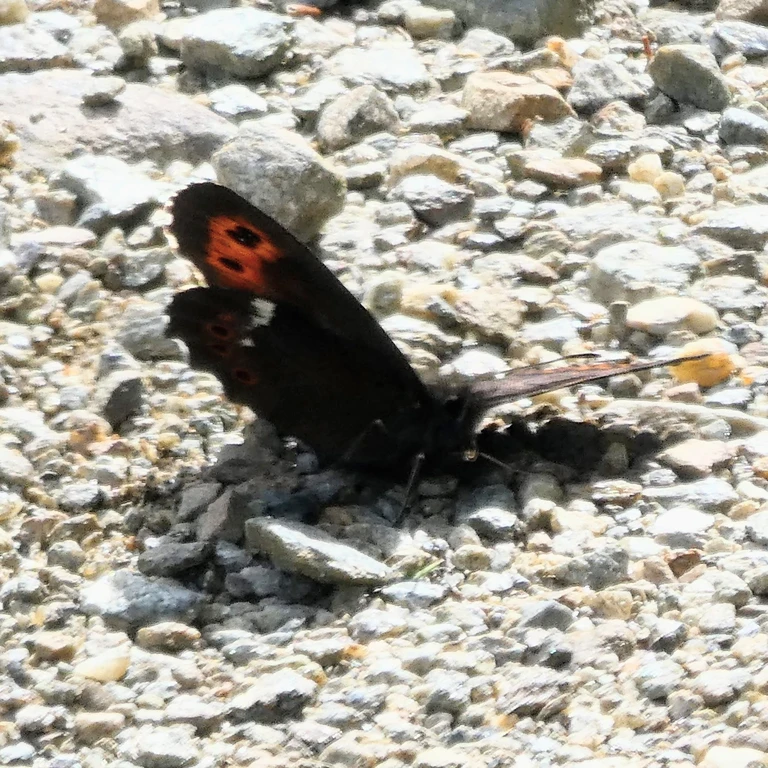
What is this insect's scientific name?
Erebia ligea
